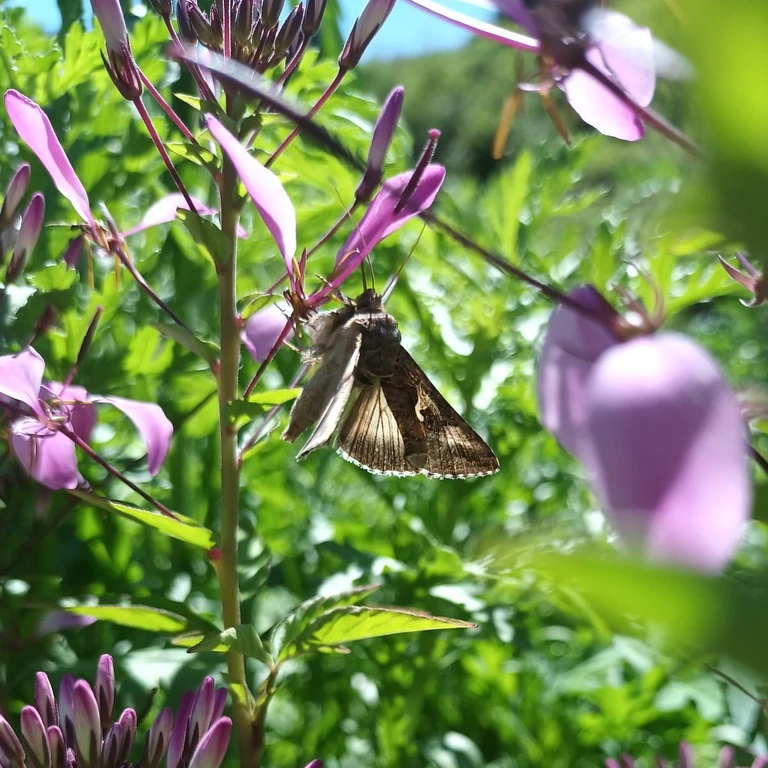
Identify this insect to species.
Autographa gamma
